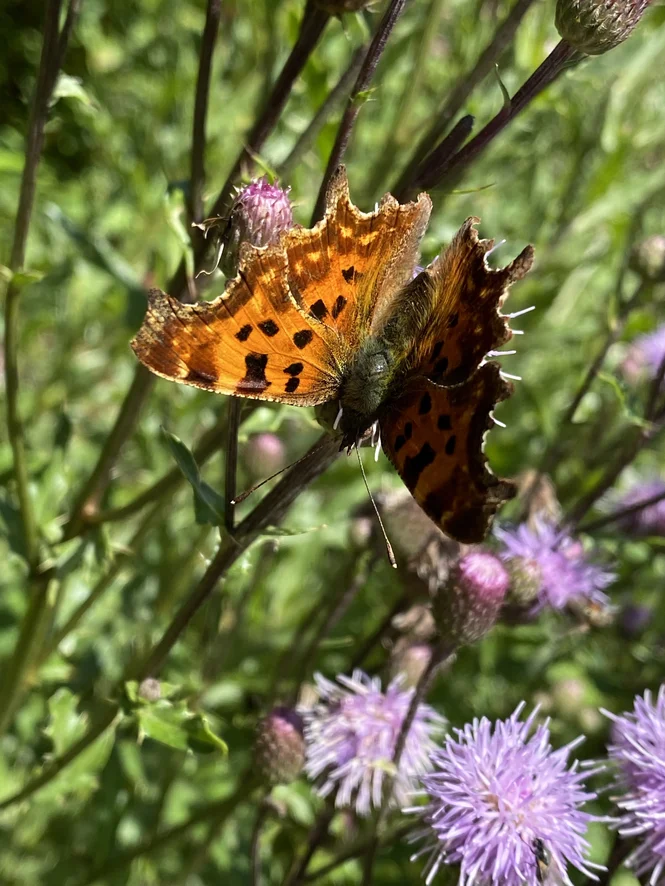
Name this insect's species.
Polygonia c-album
